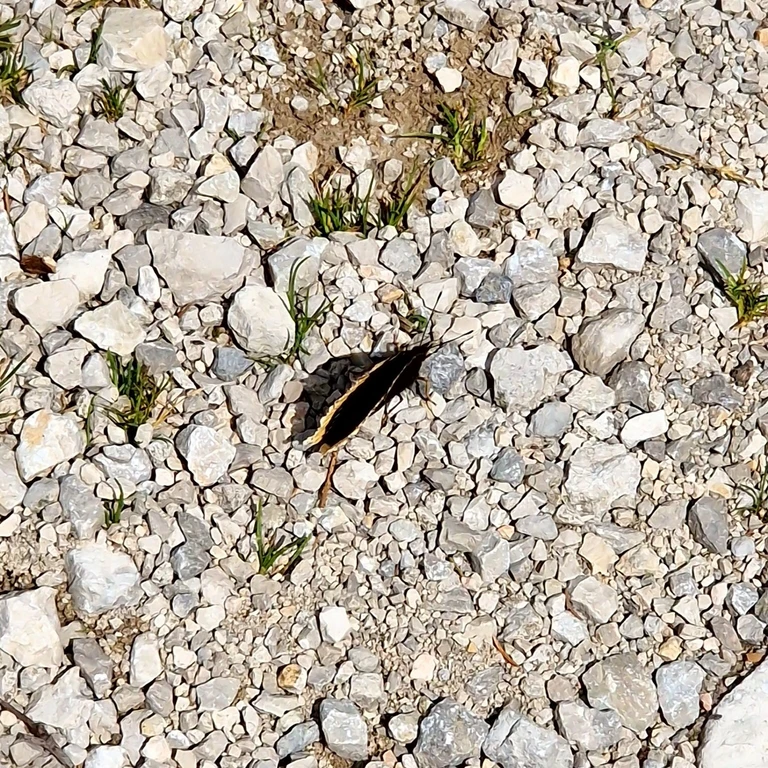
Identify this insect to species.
Nymphalis antiopa
